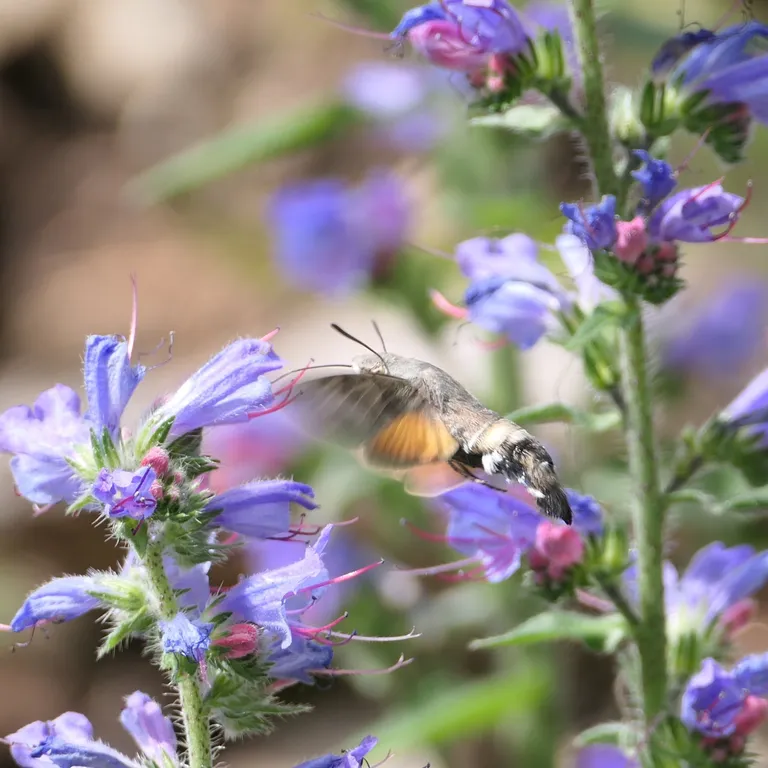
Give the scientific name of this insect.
Macroglossum stellatarum
